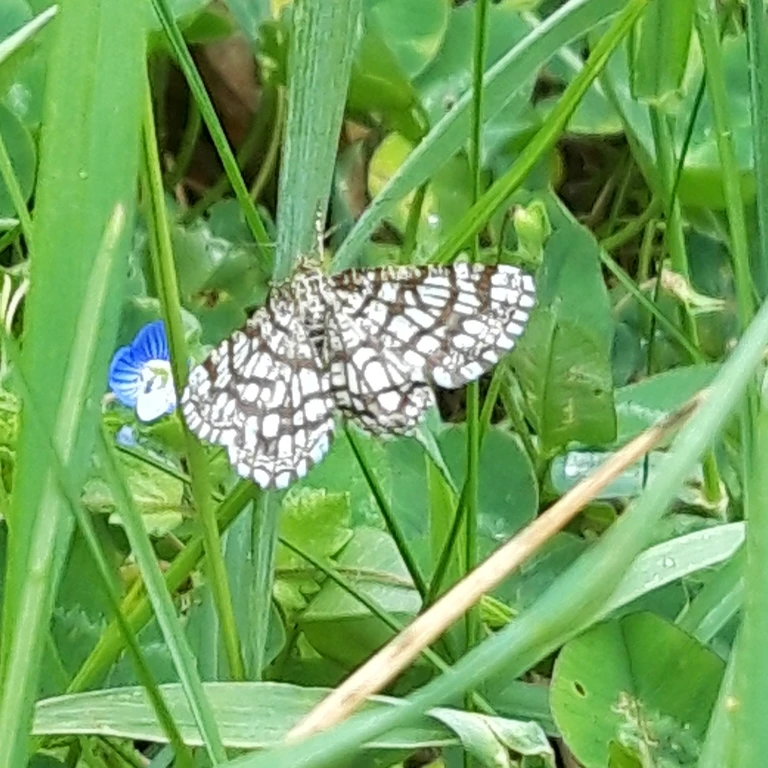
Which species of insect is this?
Chiasmia clathrata
